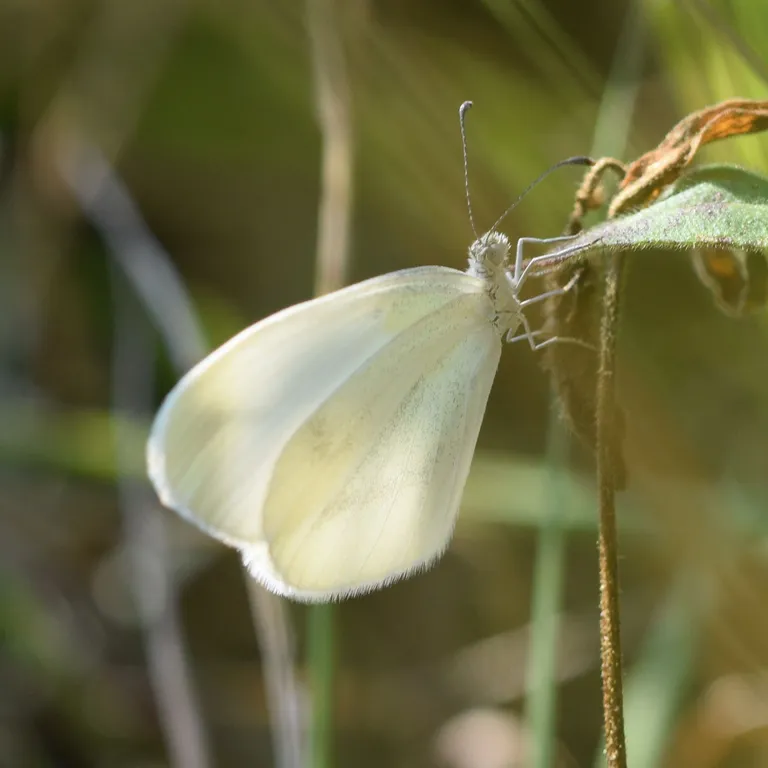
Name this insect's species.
Leptidea sinapis/juvernica
